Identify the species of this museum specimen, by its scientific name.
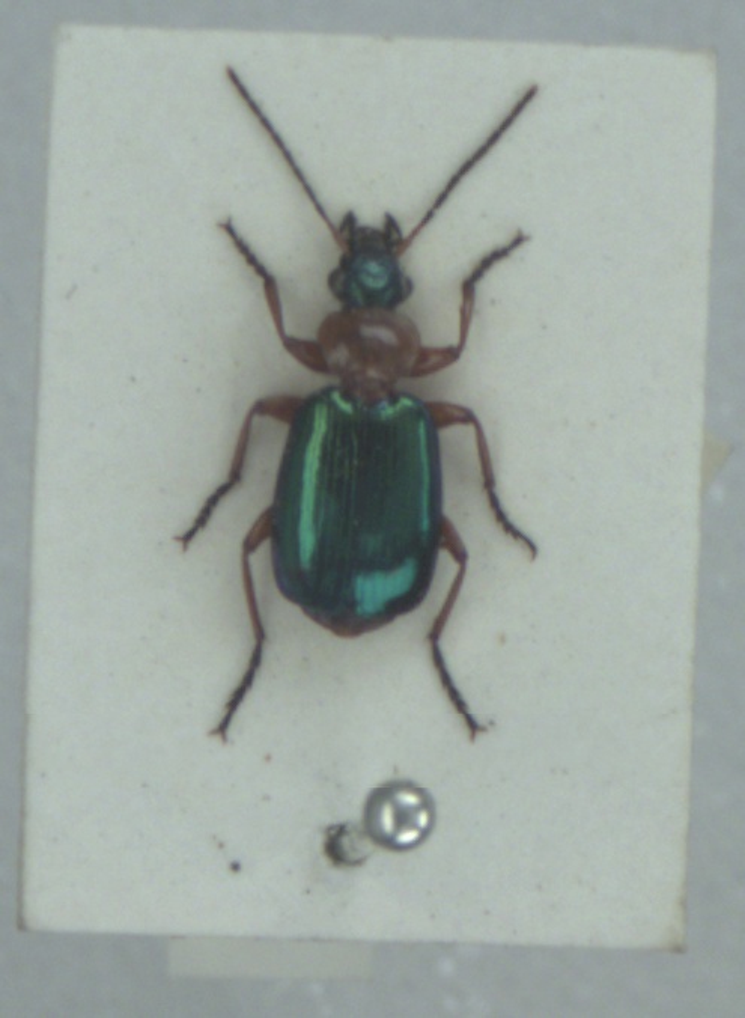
Lebia chlorocephala
